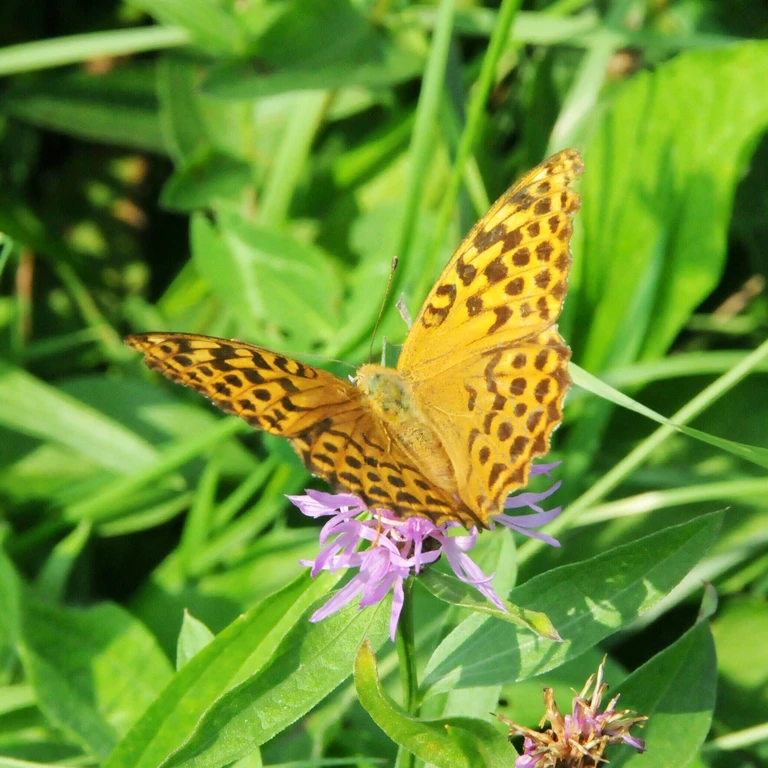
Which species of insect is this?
Argynnis paphia
